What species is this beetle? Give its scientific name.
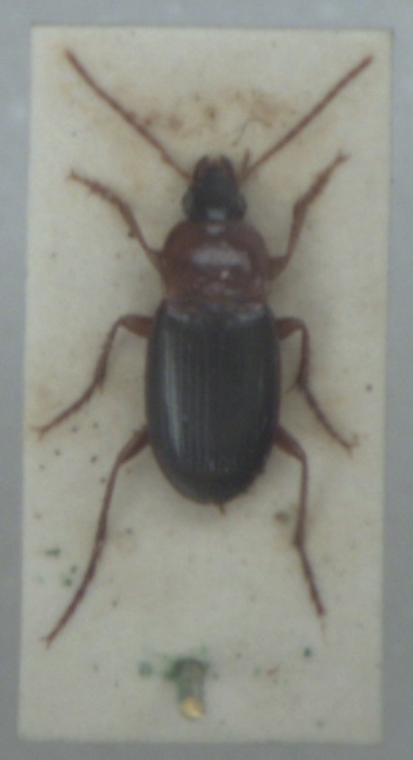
Calathus melanocephalus
